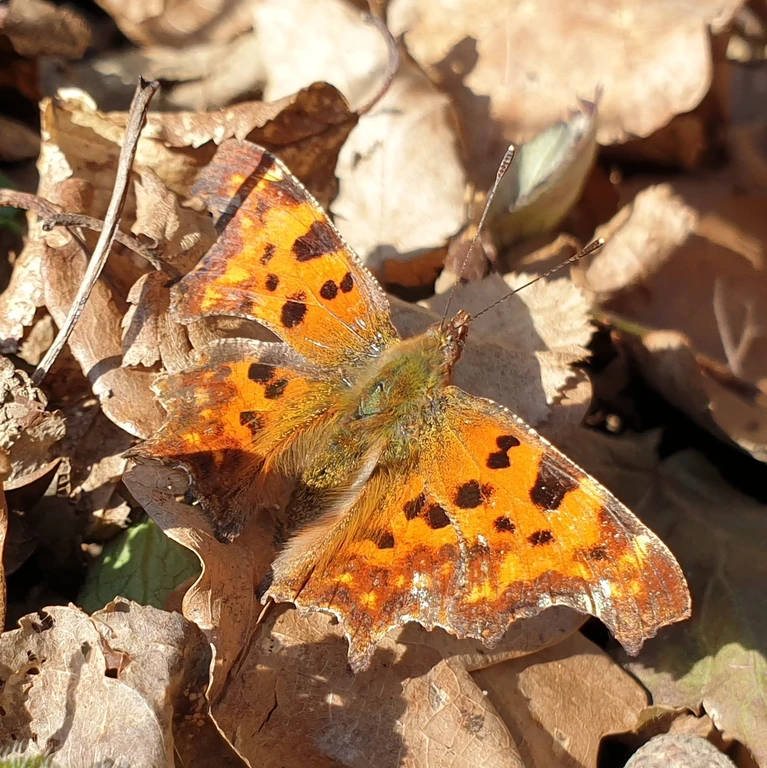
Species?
Polygonia c-album
